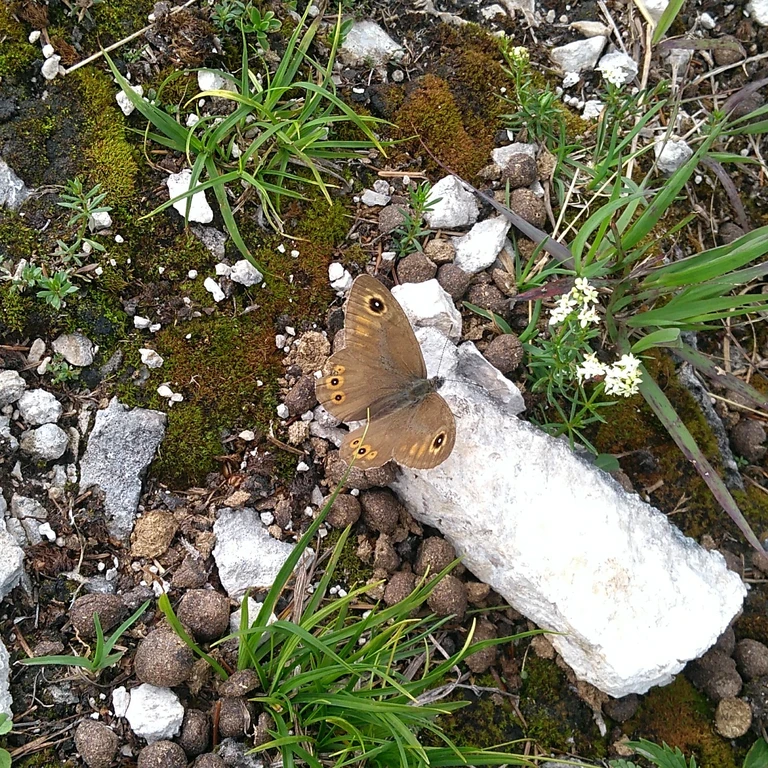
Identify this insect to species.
Lasiommata maera (also Pararge maera)
